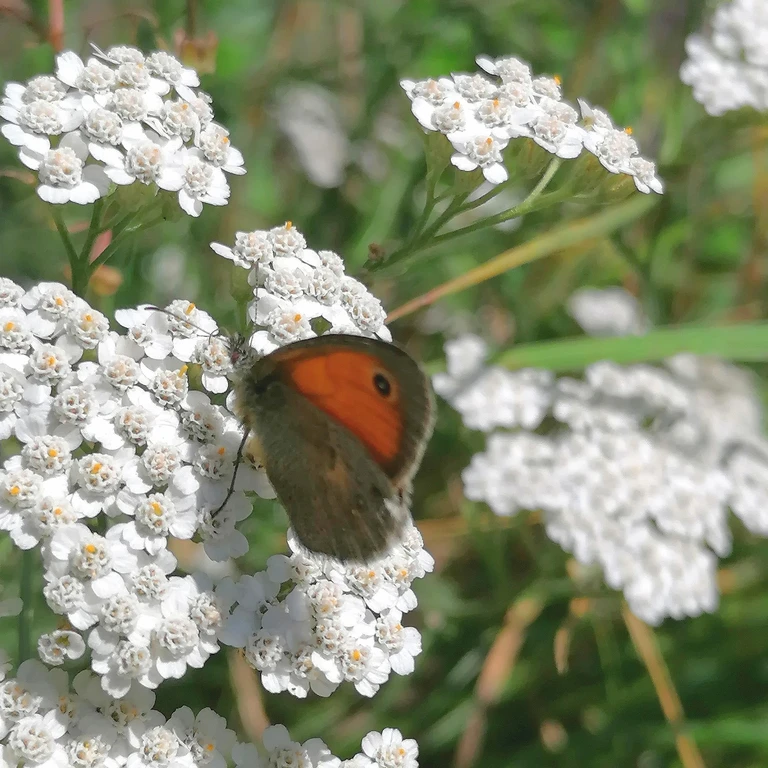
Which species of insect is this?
Coenonympha pamphilus
